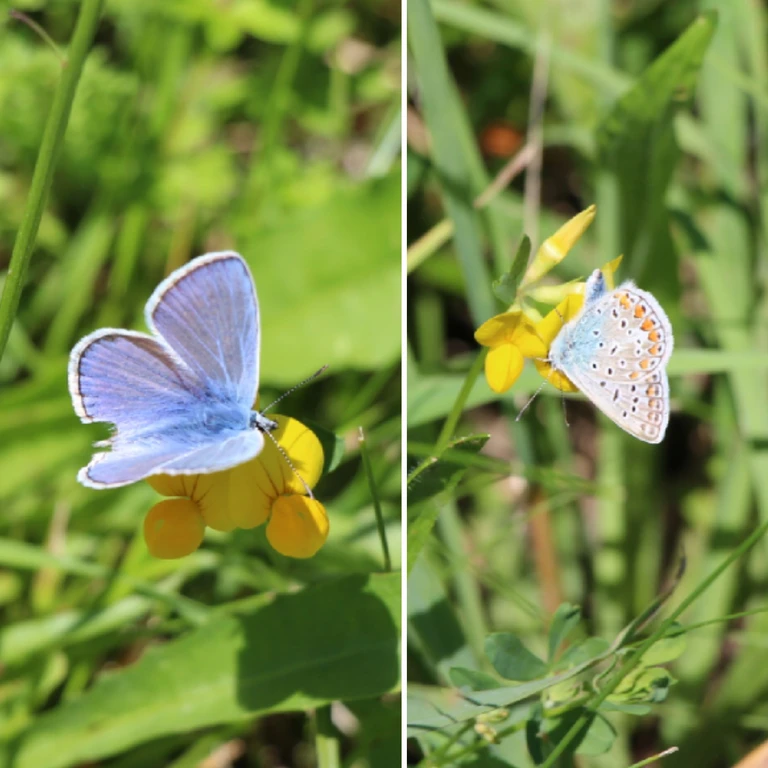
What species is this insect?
Polyommatus icarus
